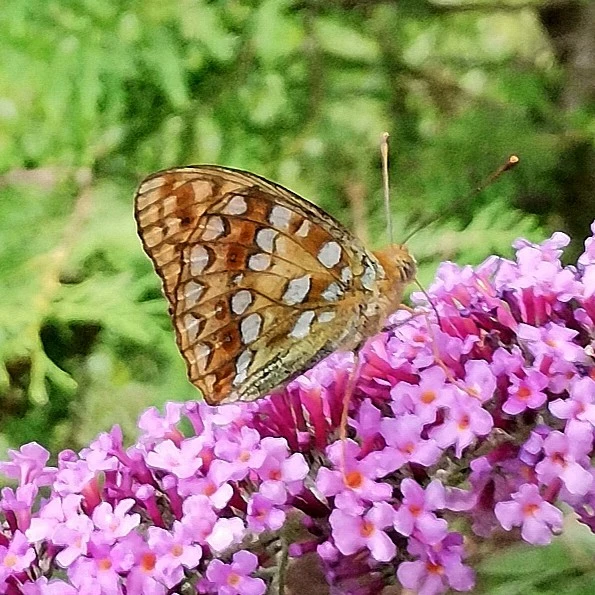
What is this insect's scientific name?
Fabriciana adippe
